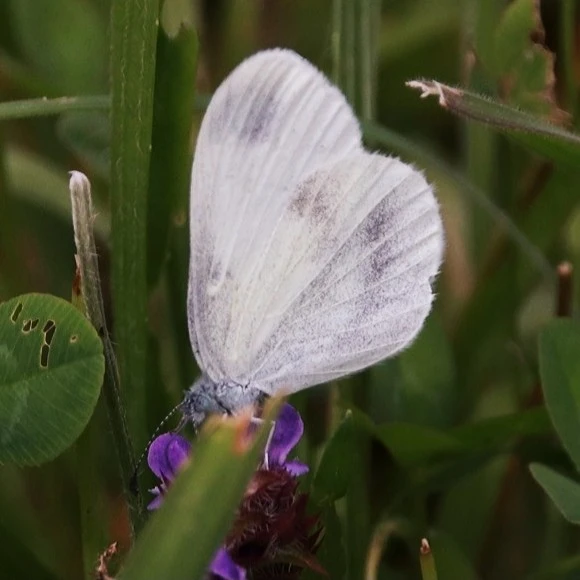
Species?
Leptidea sinapis/juvernica
